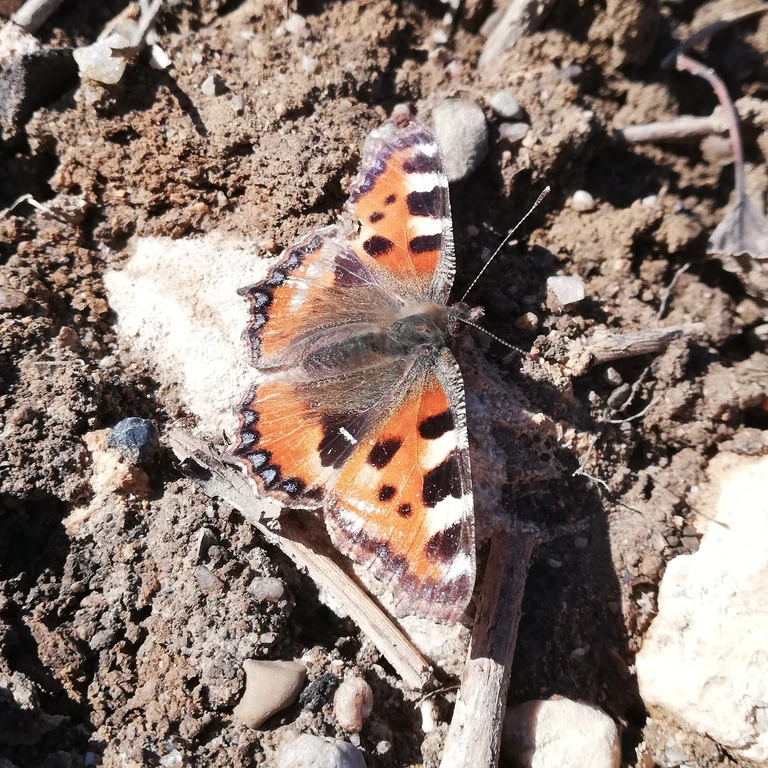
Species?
Aglais urticae
